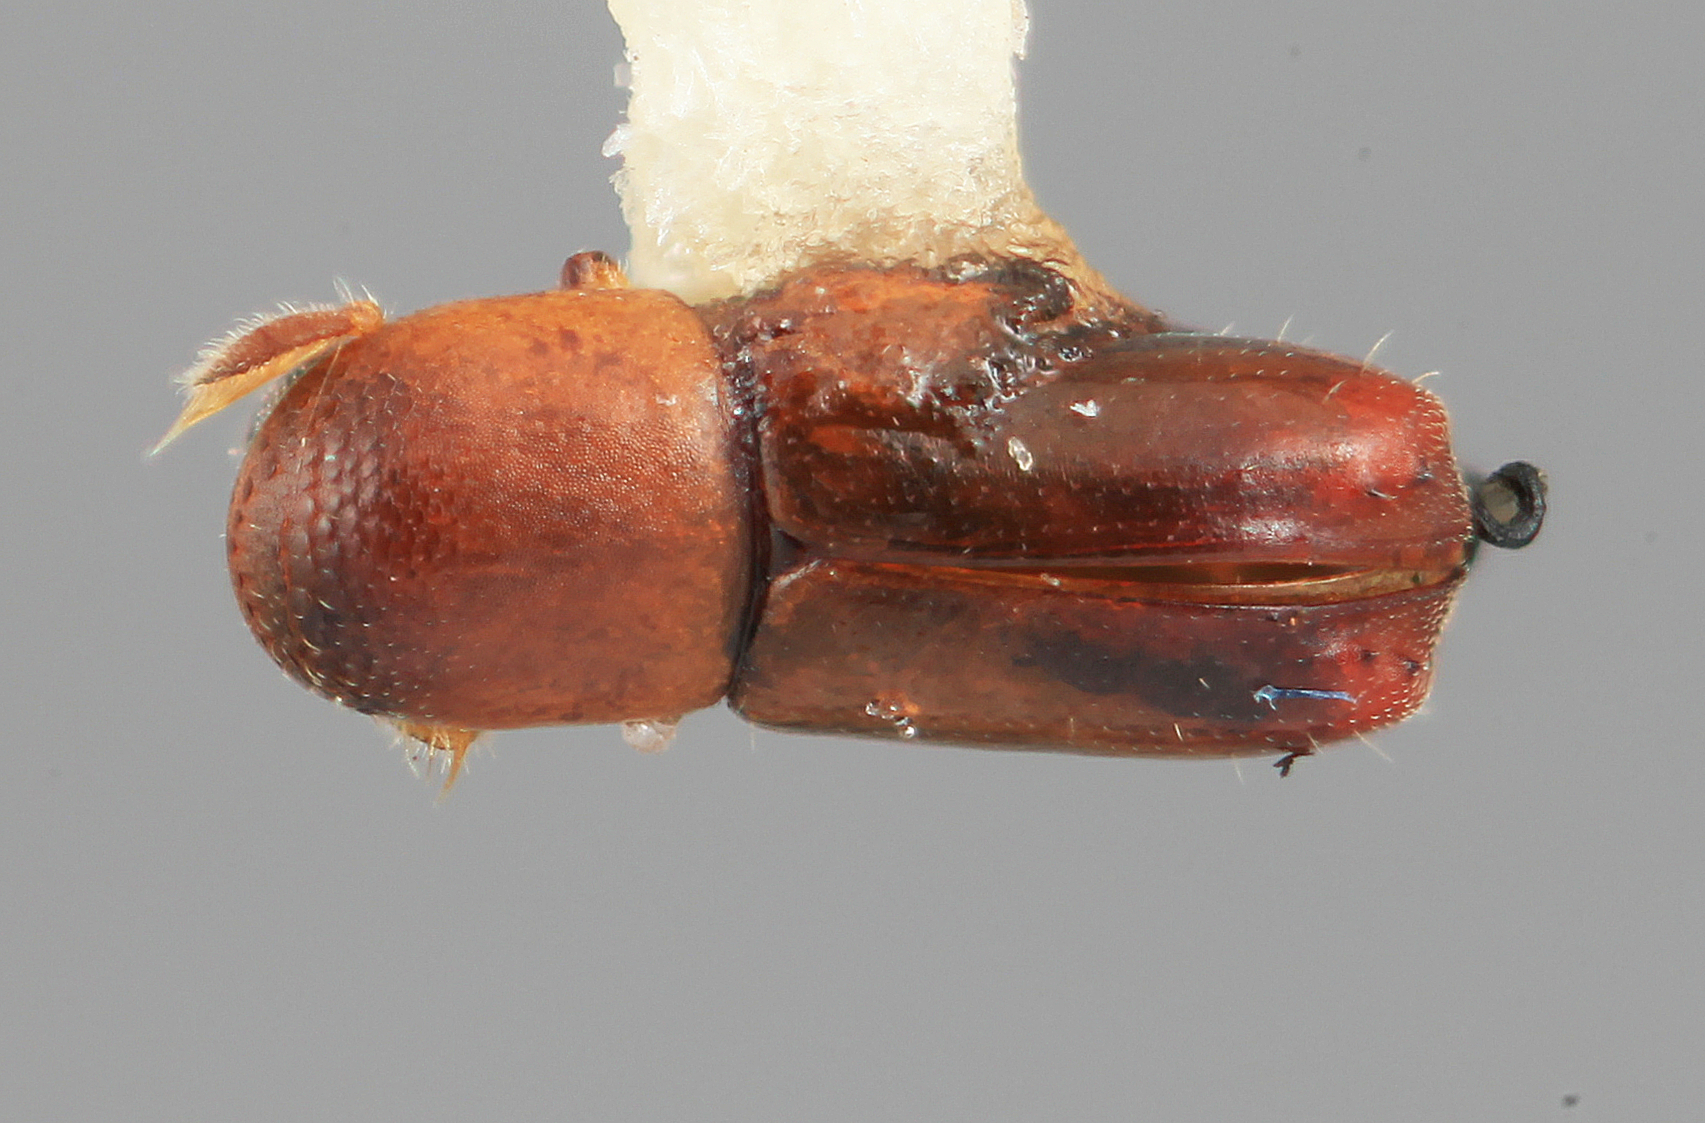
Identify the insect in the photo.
Microcorthylus inops
